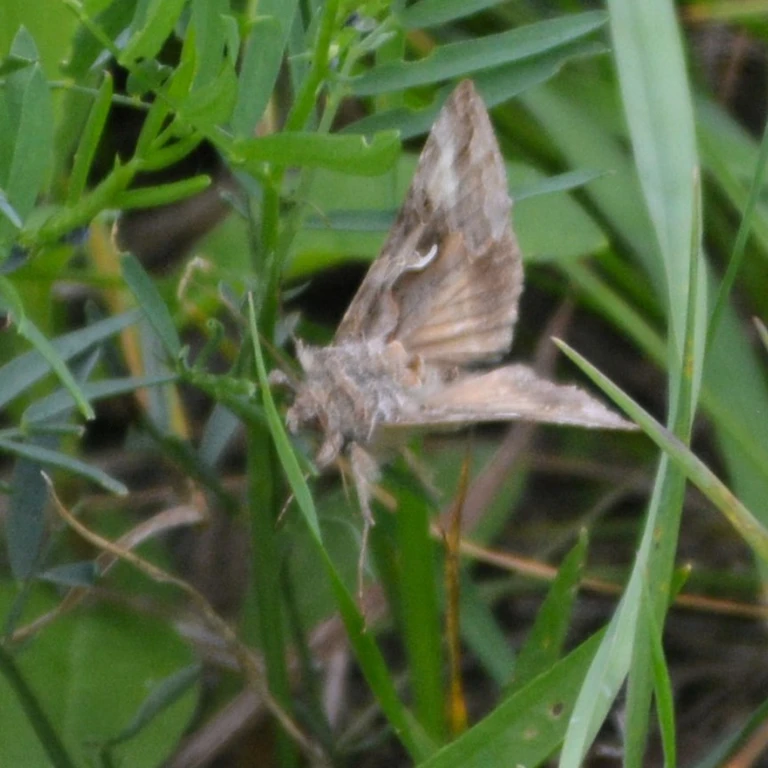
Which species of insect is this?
Autographa gamma
